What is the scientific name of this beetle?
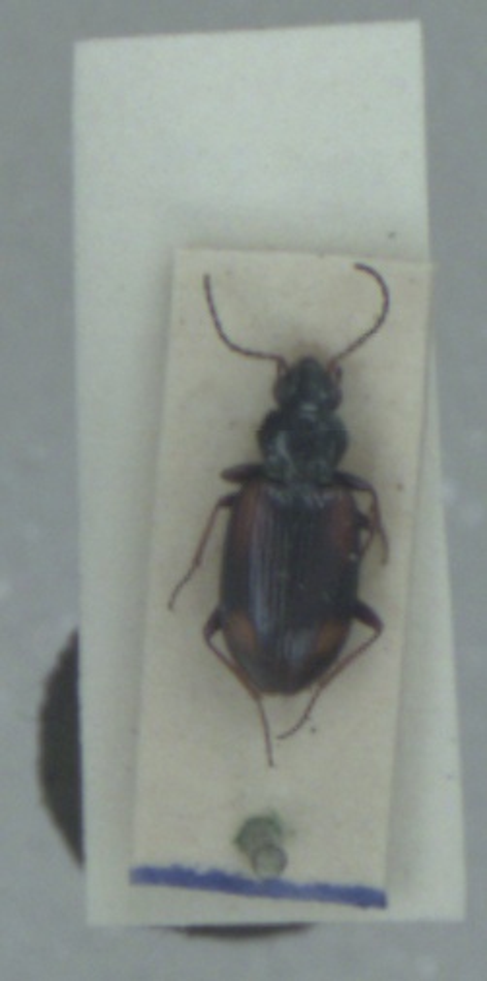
Bembidion bruxellense
